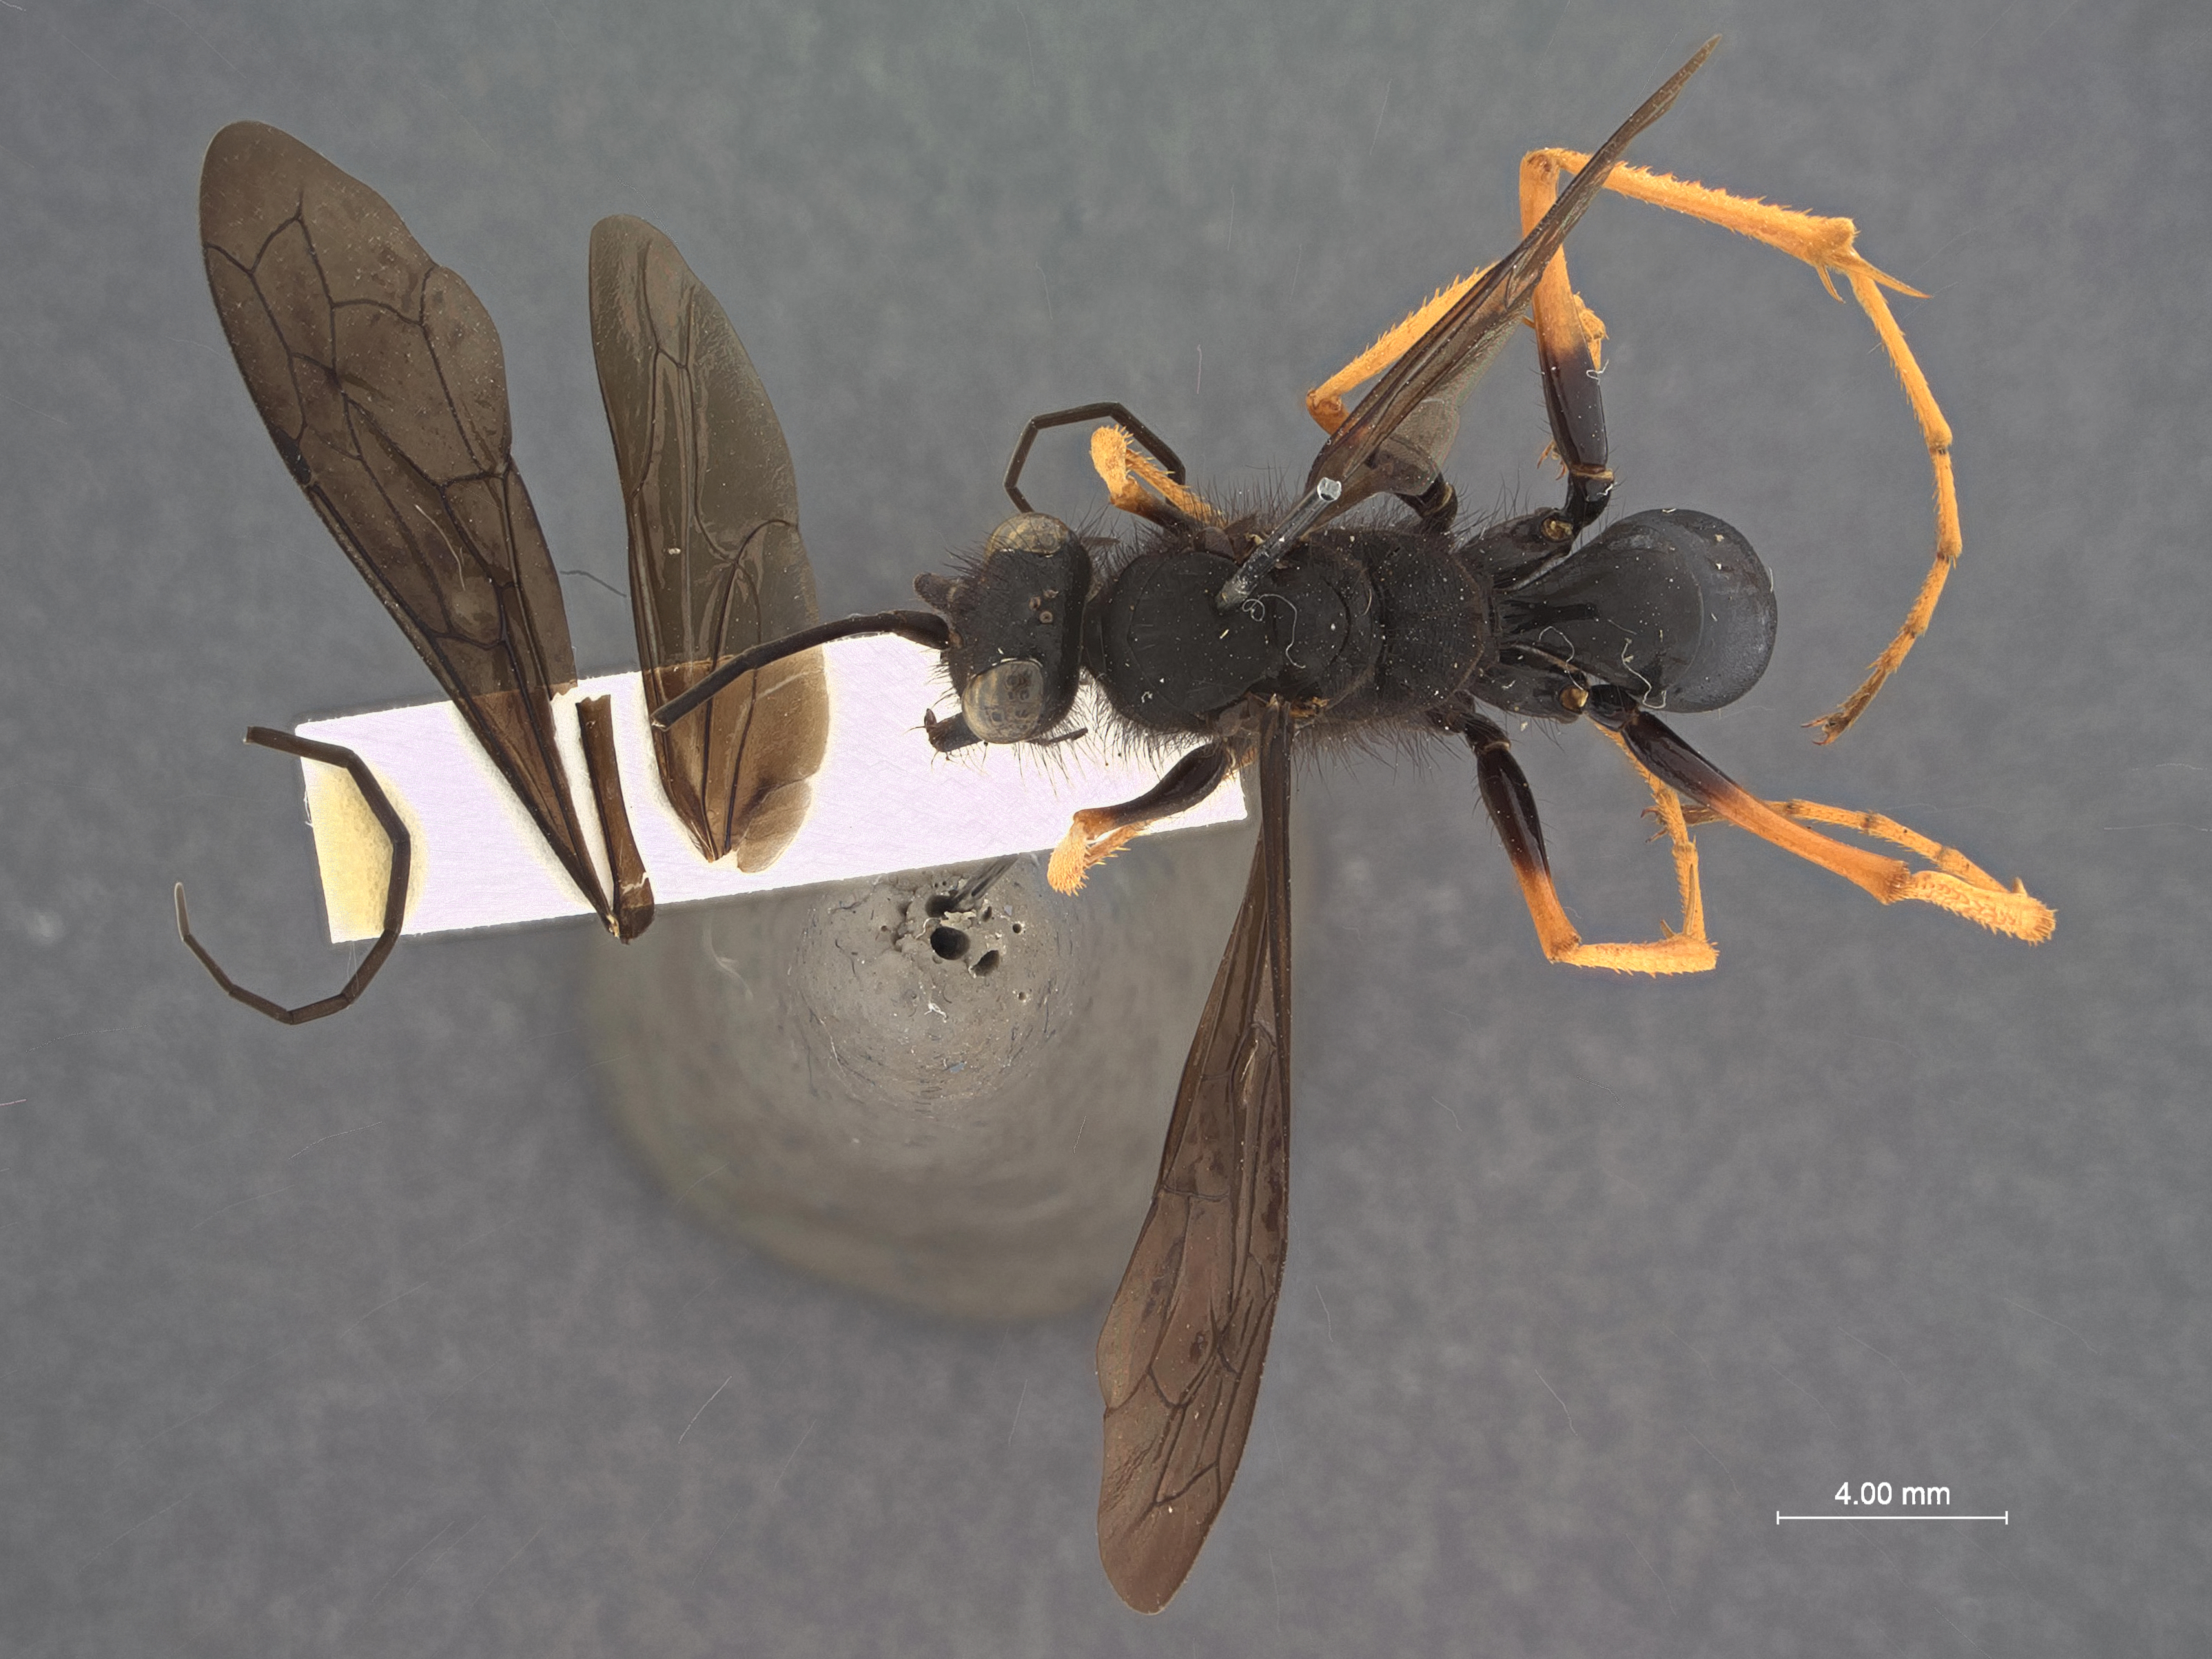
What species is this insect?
Taiwania formosana
